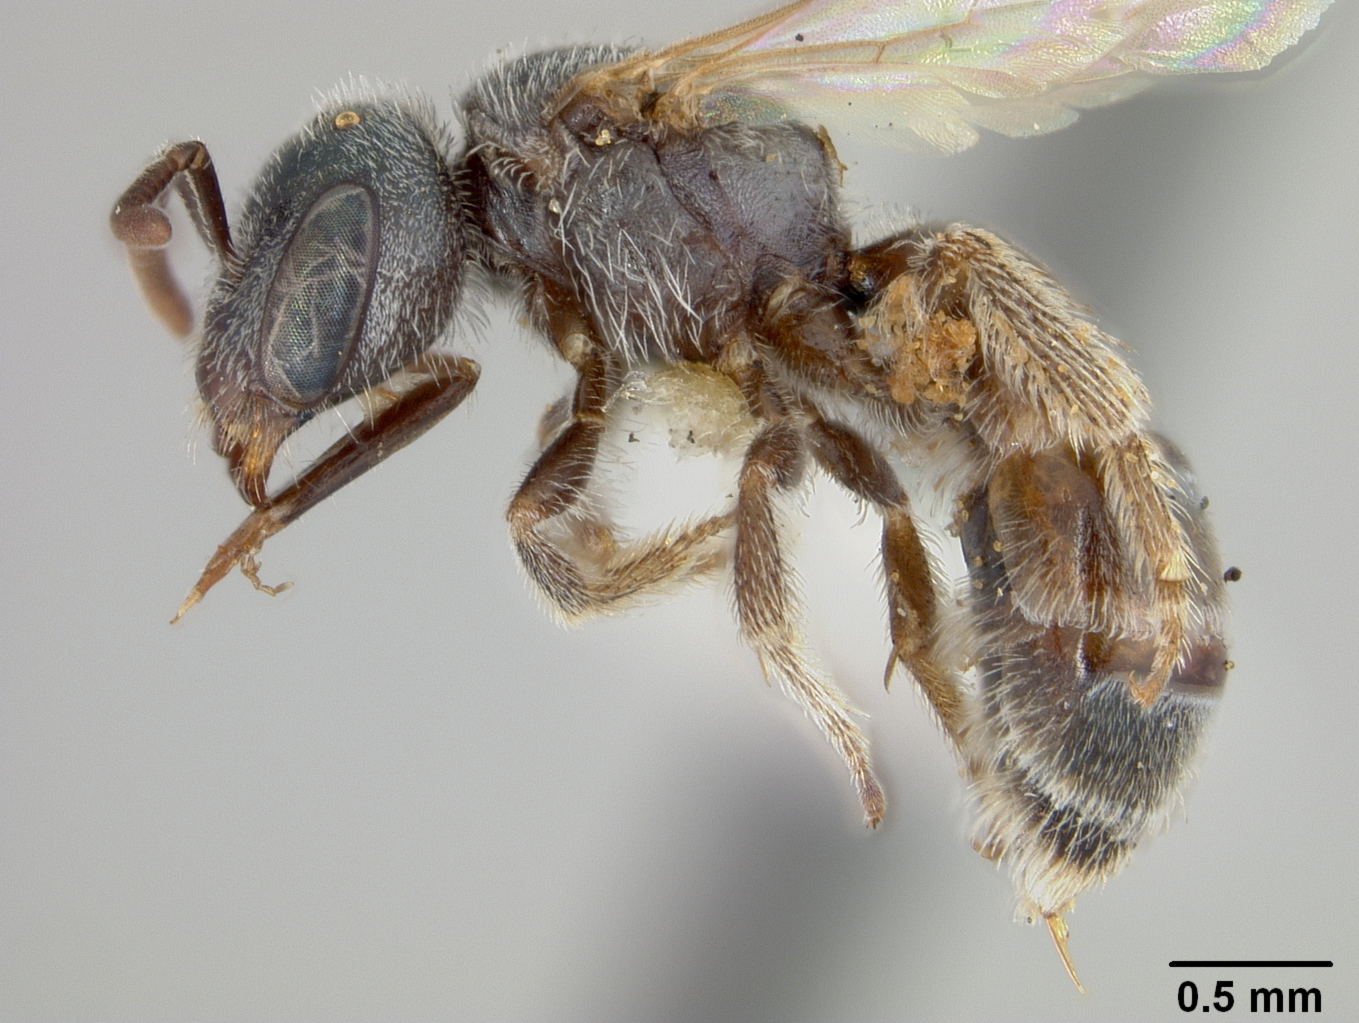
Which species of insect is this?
Halictus harmonius
